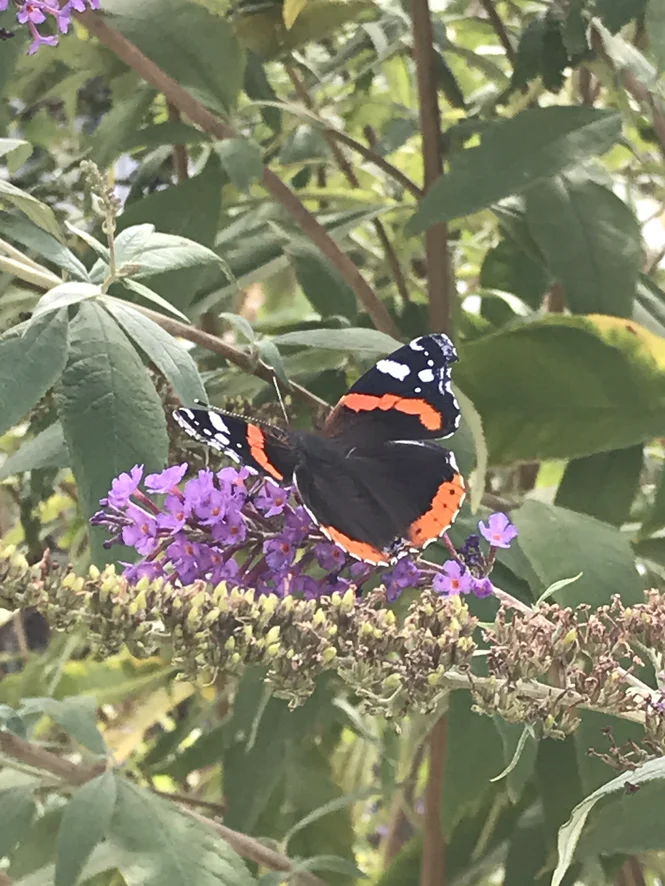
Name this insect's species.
Vanessa atalanta
